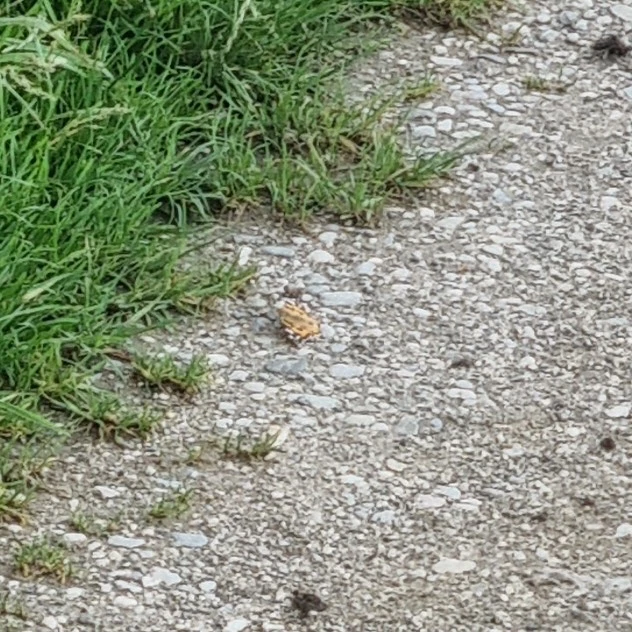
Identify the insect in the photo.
Vanessa cardui
